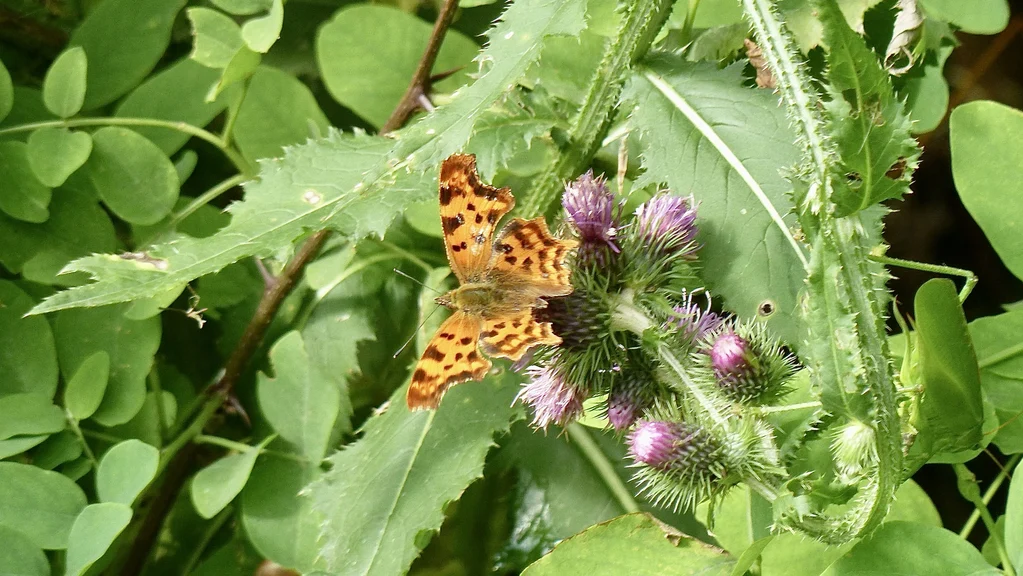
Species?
Polygonia c-album
